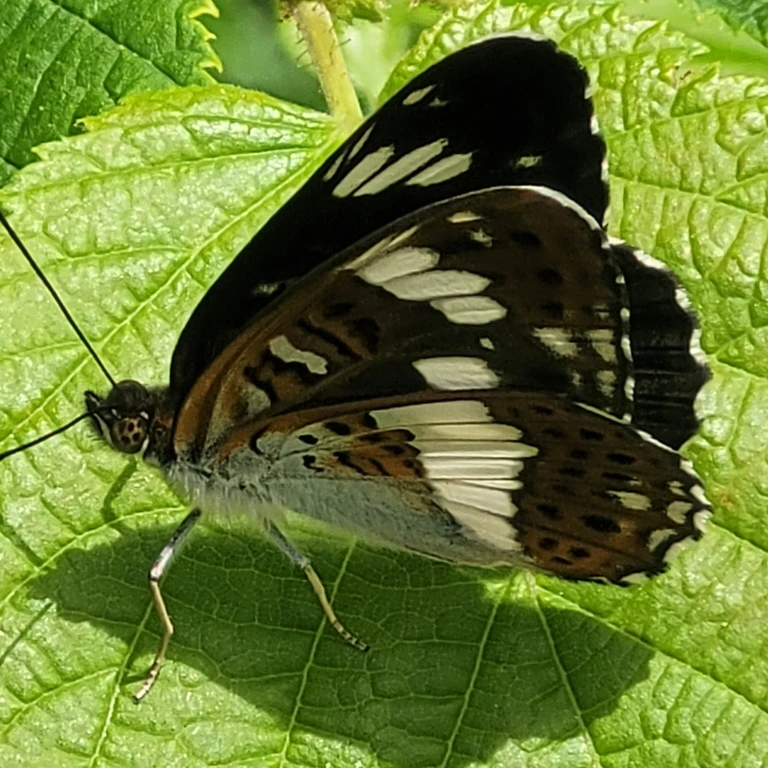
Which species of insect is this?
Limenitis camilla (also Ladoga camilla)
